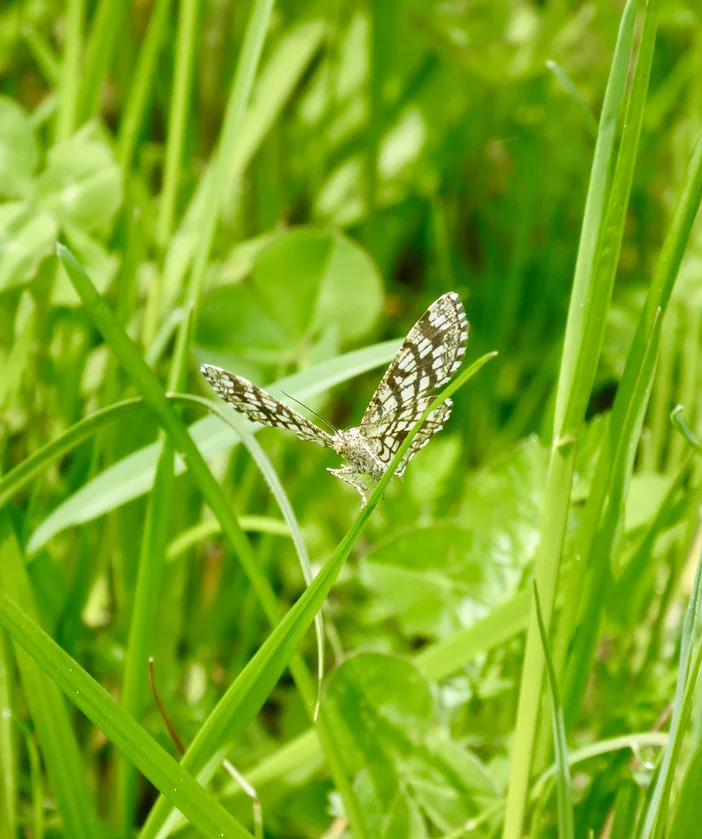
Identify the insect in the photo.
Chiasmia clathrata
